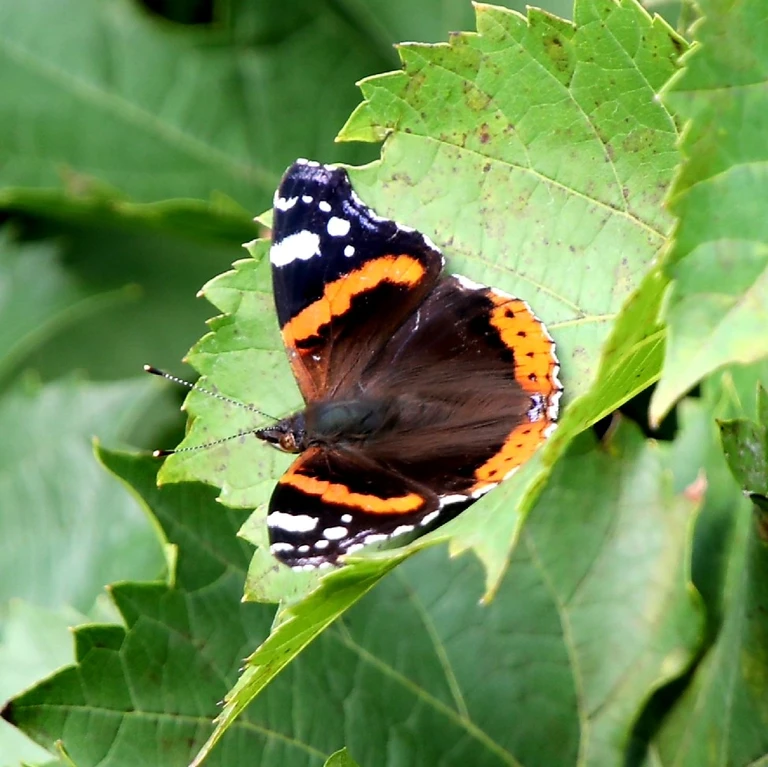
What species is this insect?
Vanessa atalanta
